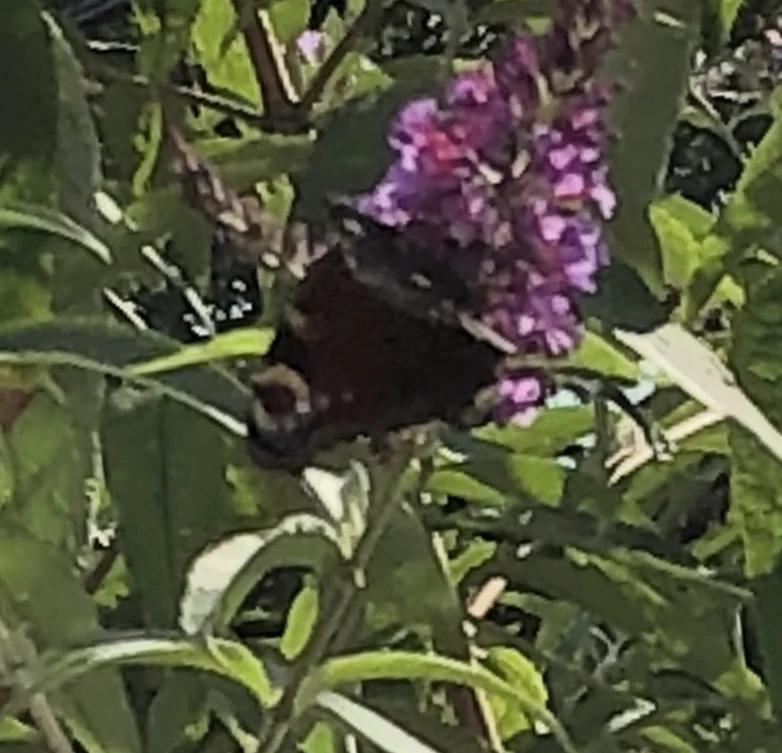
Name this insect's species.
Aglais io
